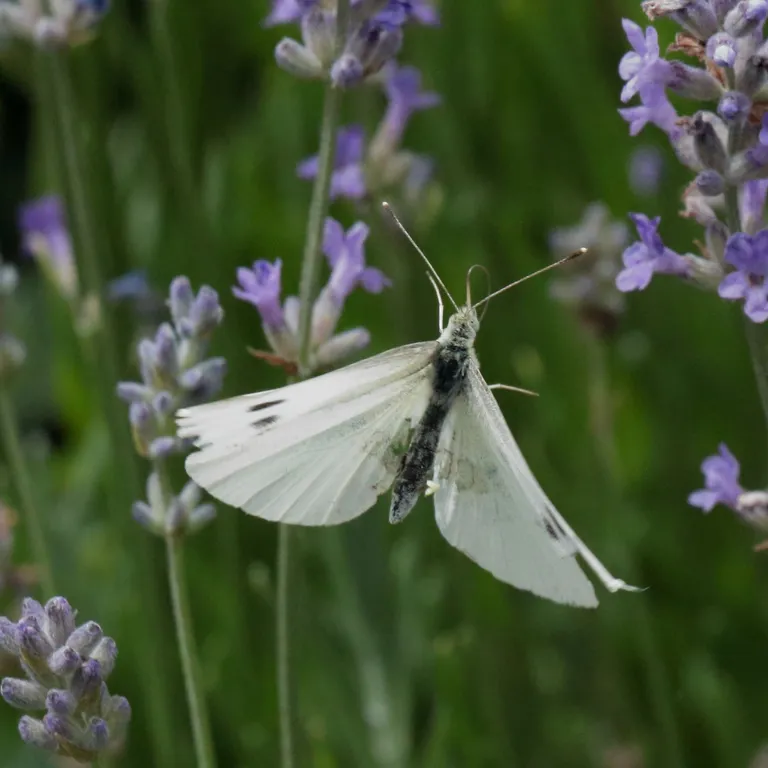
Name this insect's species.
Pieris rapae
